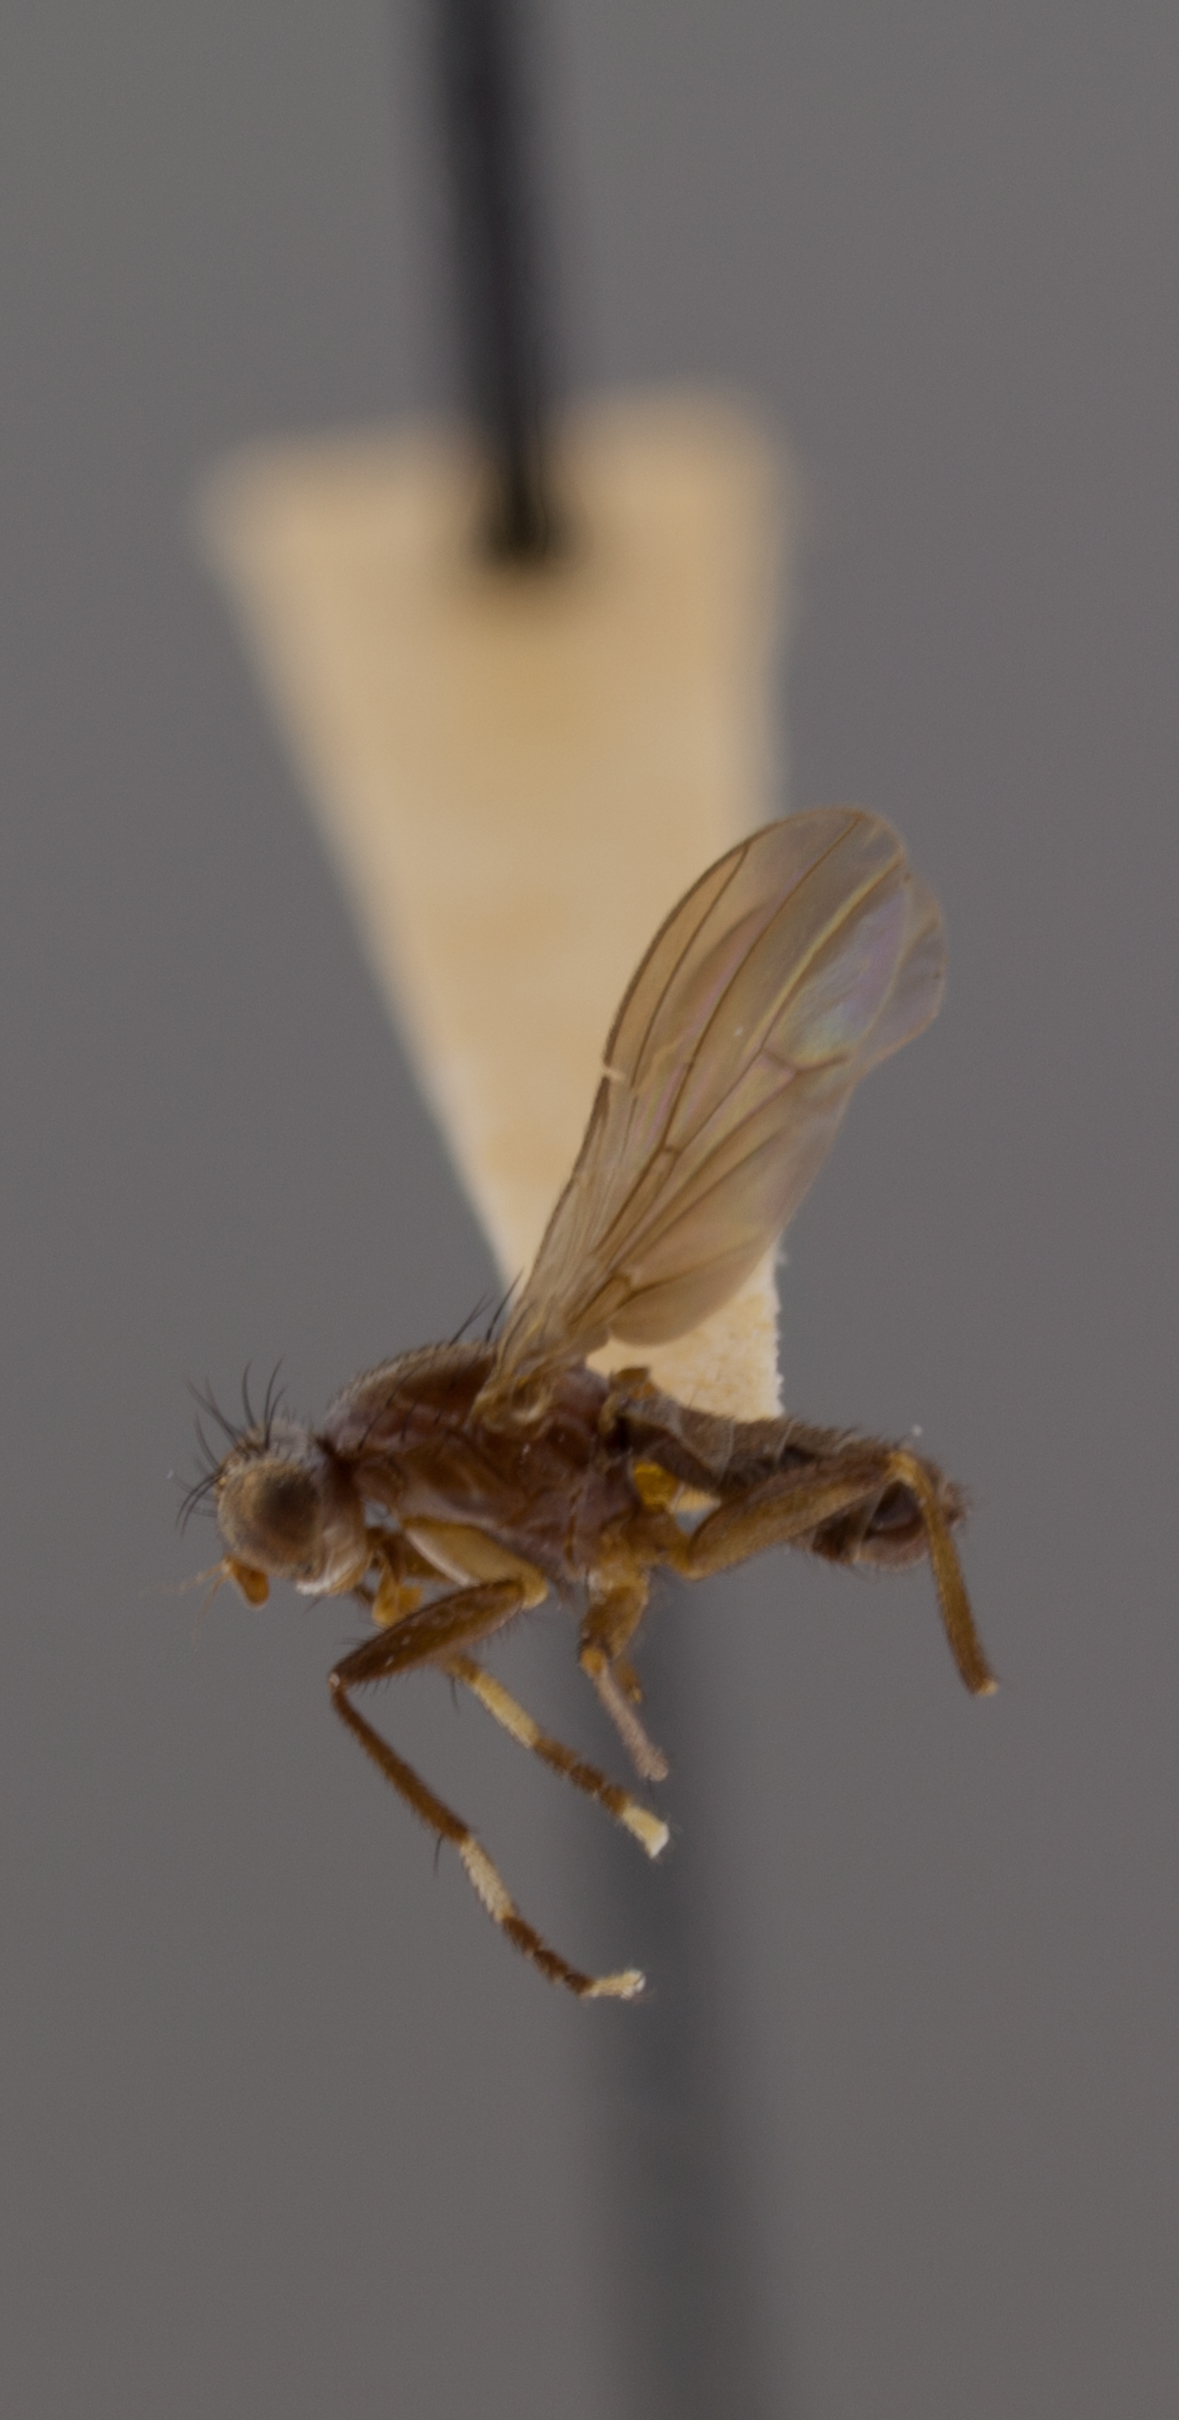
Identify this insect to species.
Pherbellia anitae
